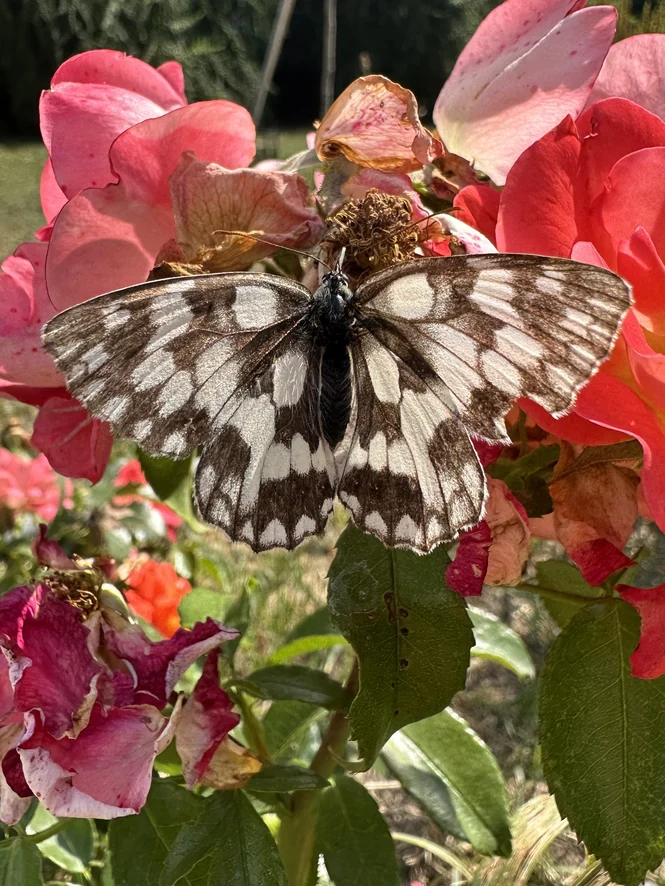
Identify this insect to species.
Melanargia galathea
